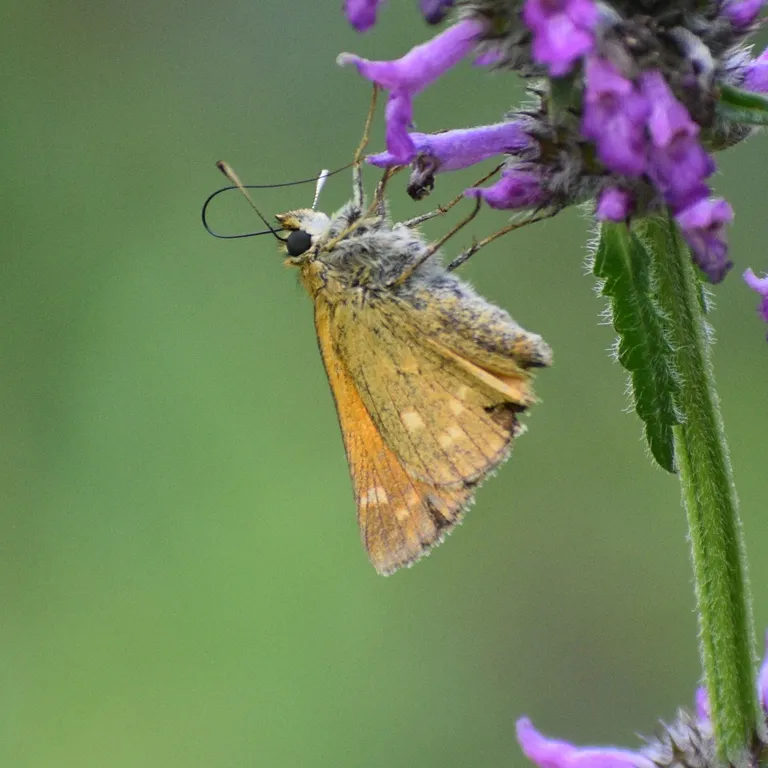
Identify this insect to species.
Ochlodes sylvanus (also Ochlodes venata)
